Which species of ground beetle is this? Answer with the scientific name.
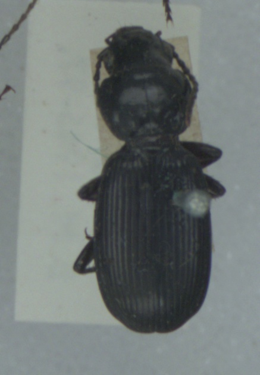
Pterostichus madidus
